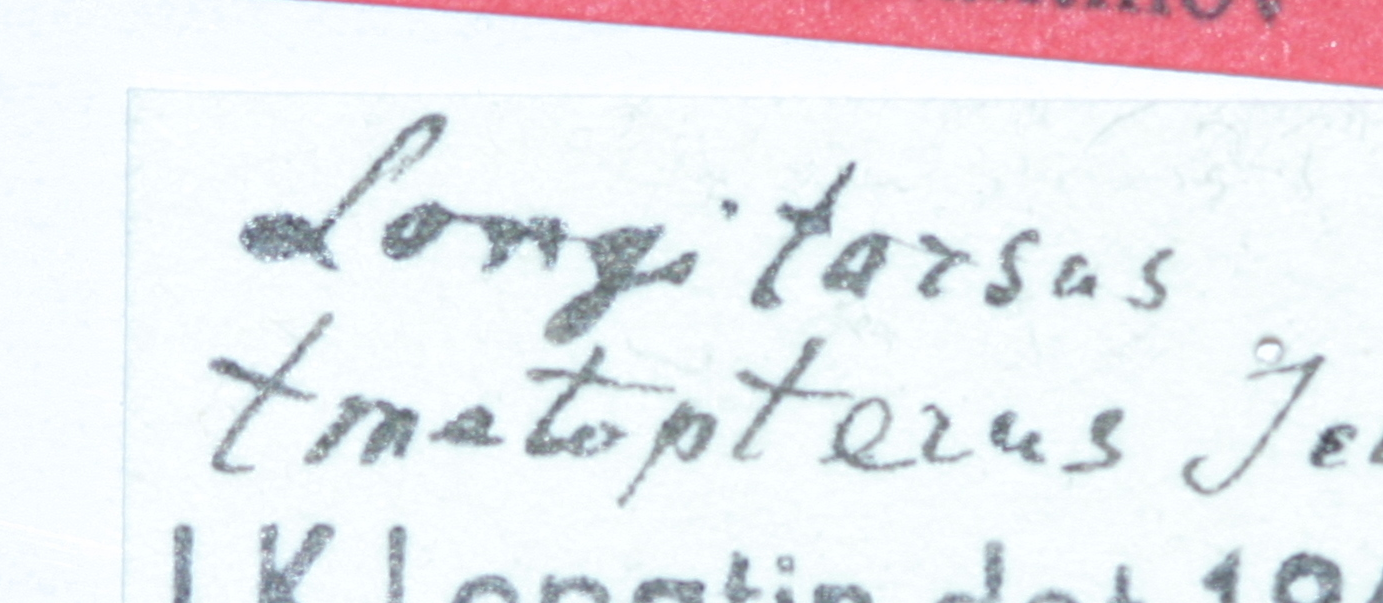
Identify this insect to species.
Longitarsus igori
